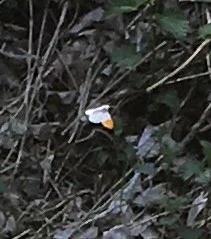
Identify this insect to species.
Anthocharis cardamines
